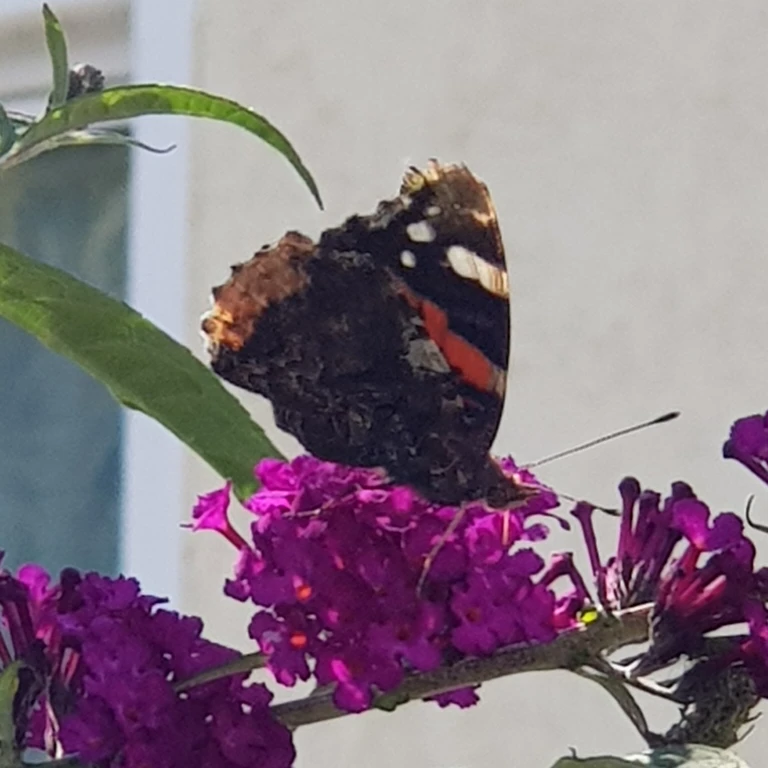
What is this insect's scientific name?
Vanessa atalanta
